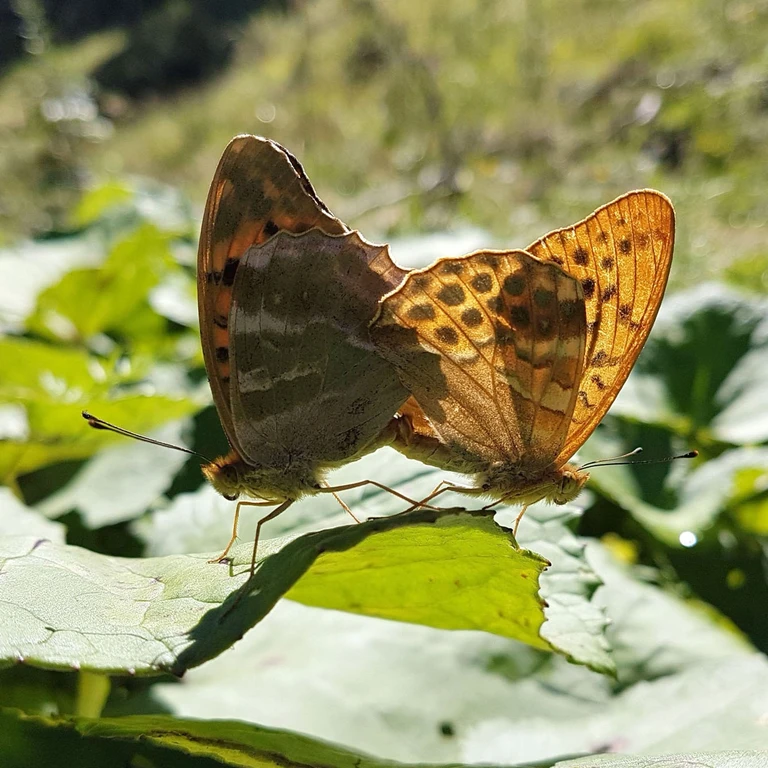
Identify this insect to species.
Argynnis paphia
